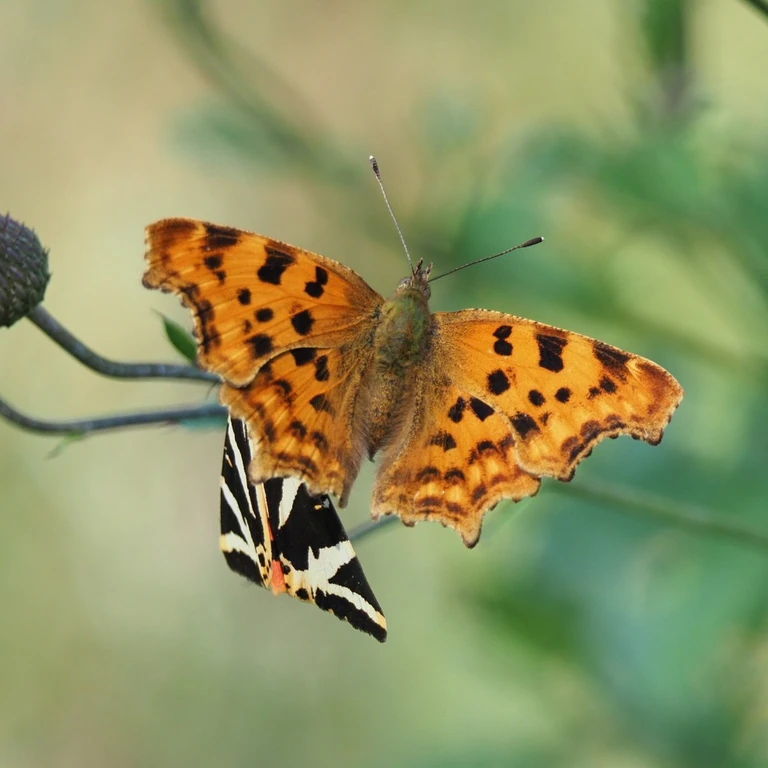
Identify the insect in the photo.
Polygonia c-album
